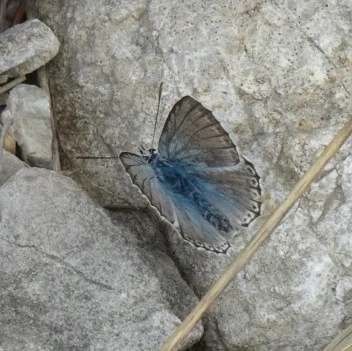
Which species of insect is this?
Lysandra coridon
